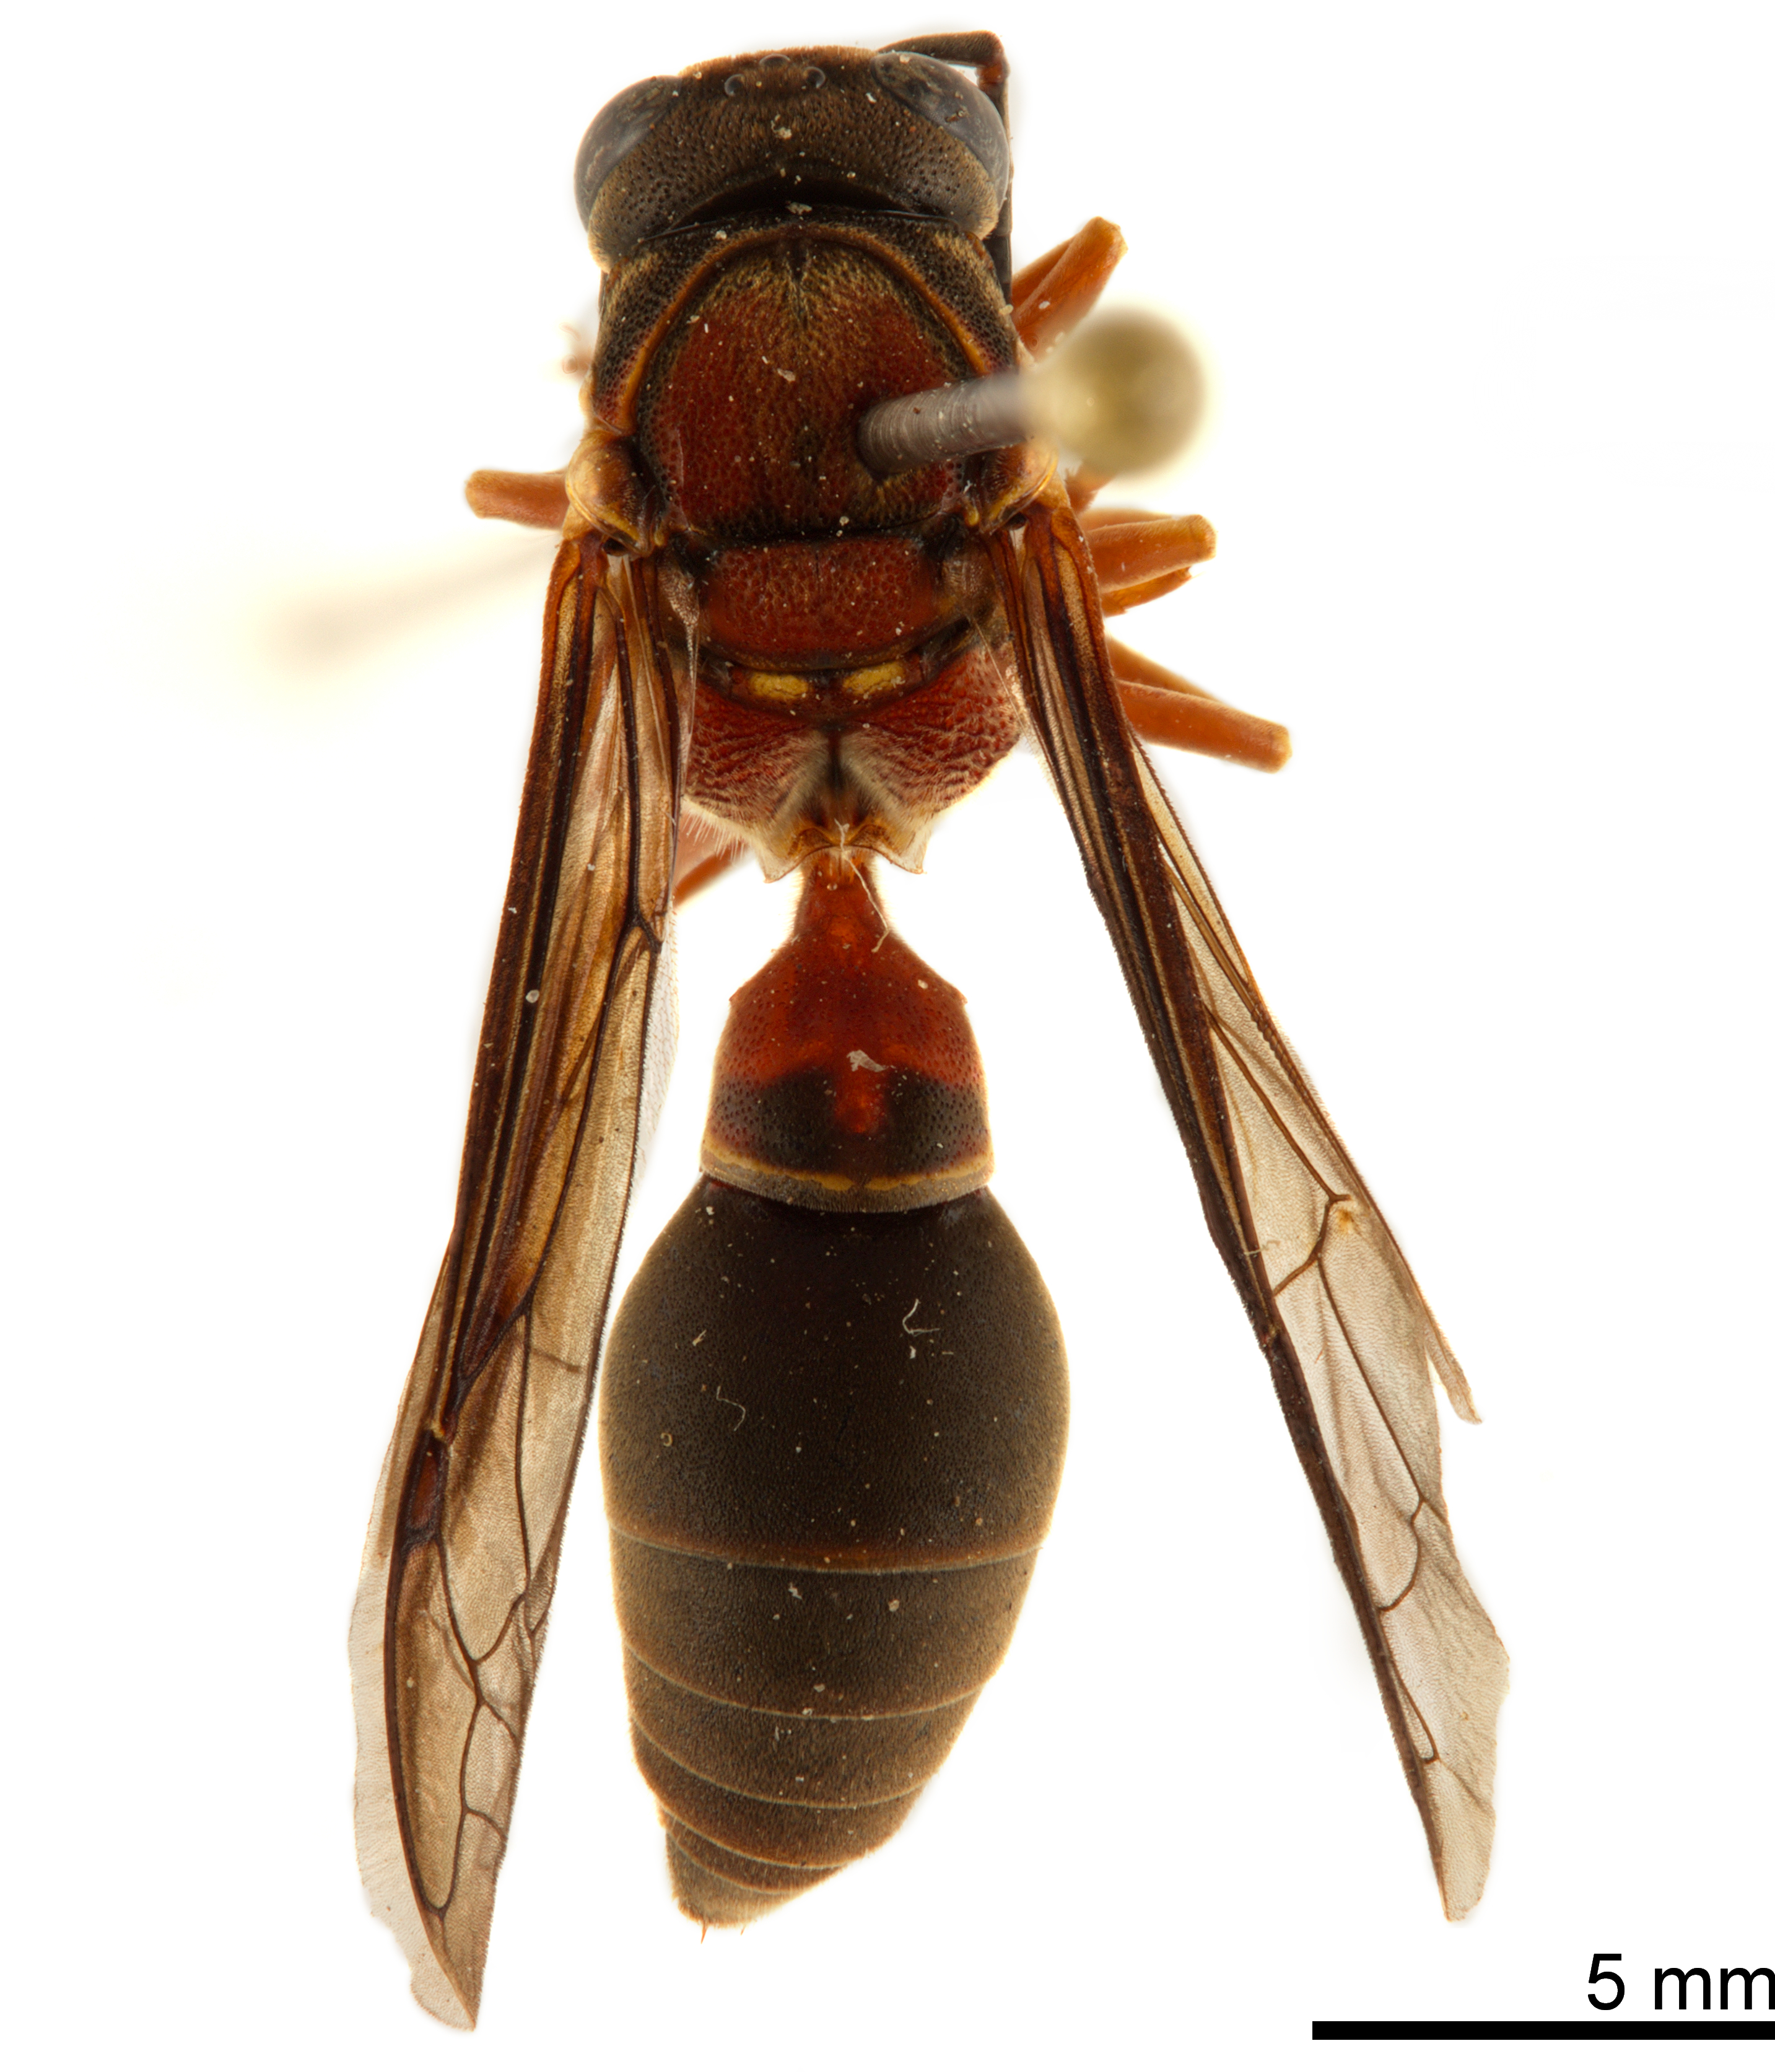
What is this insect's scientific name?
Montezumia nigriceps
